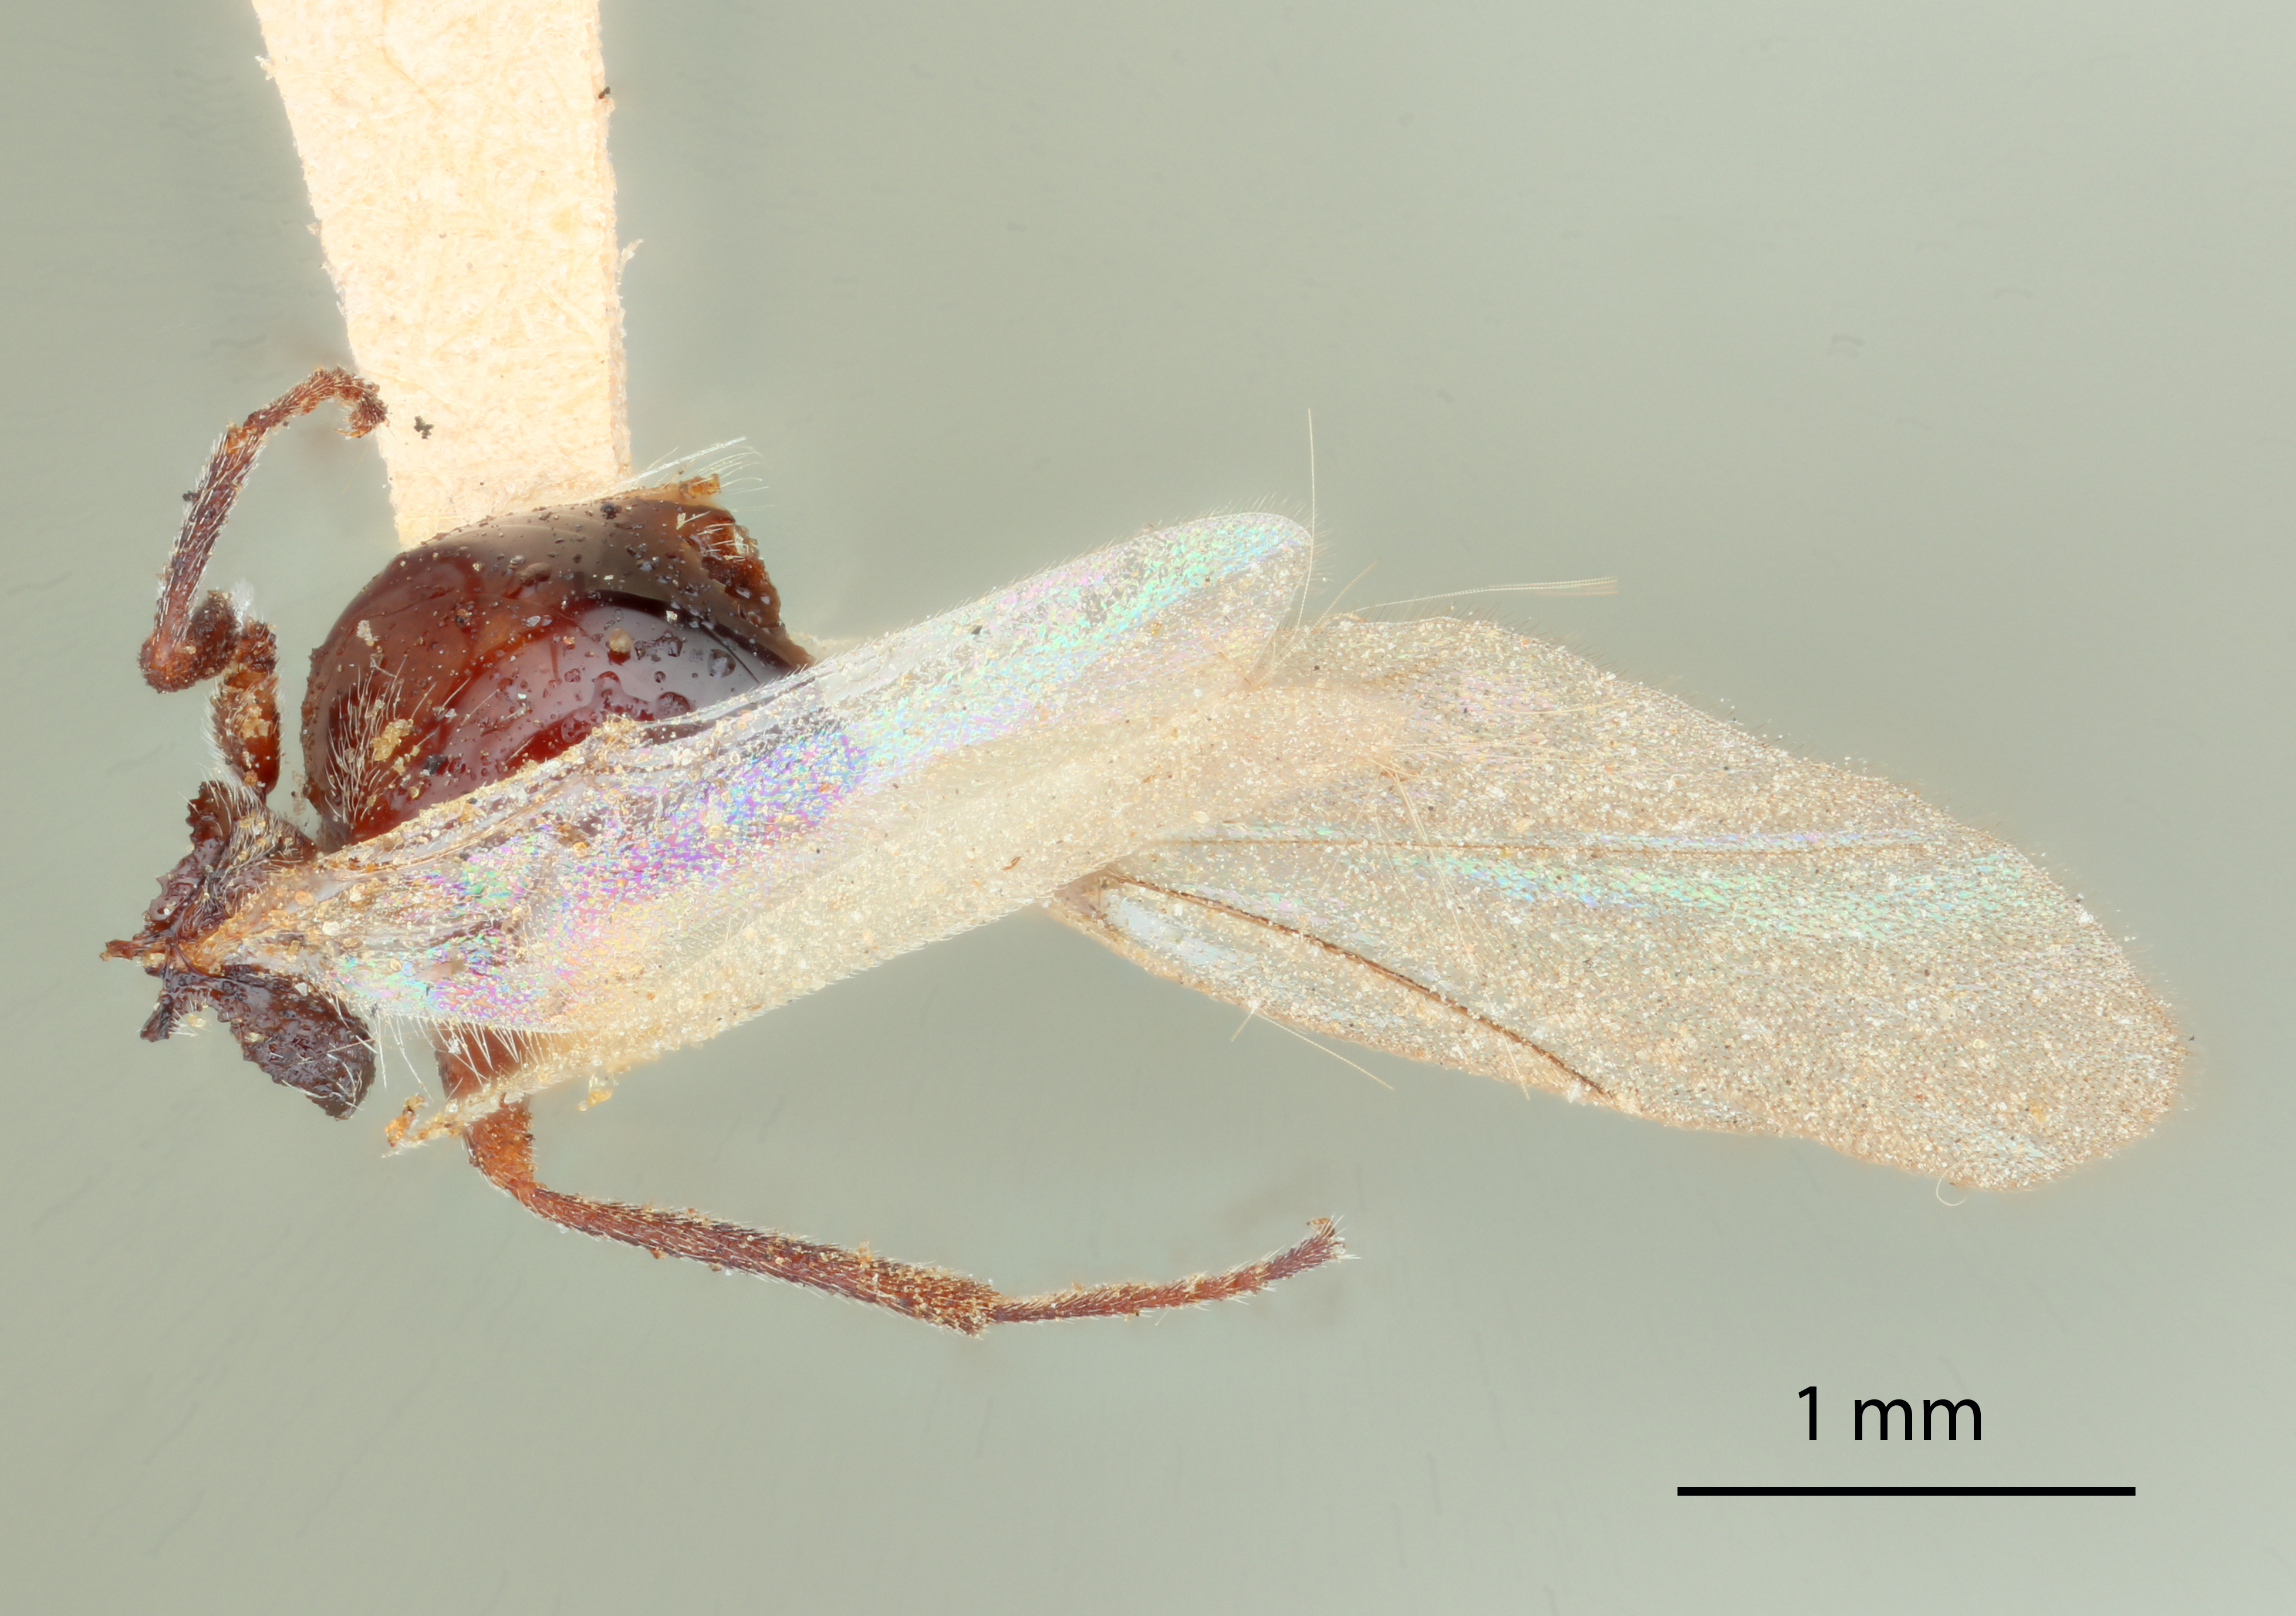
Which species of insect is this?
Dryophanta glabra
